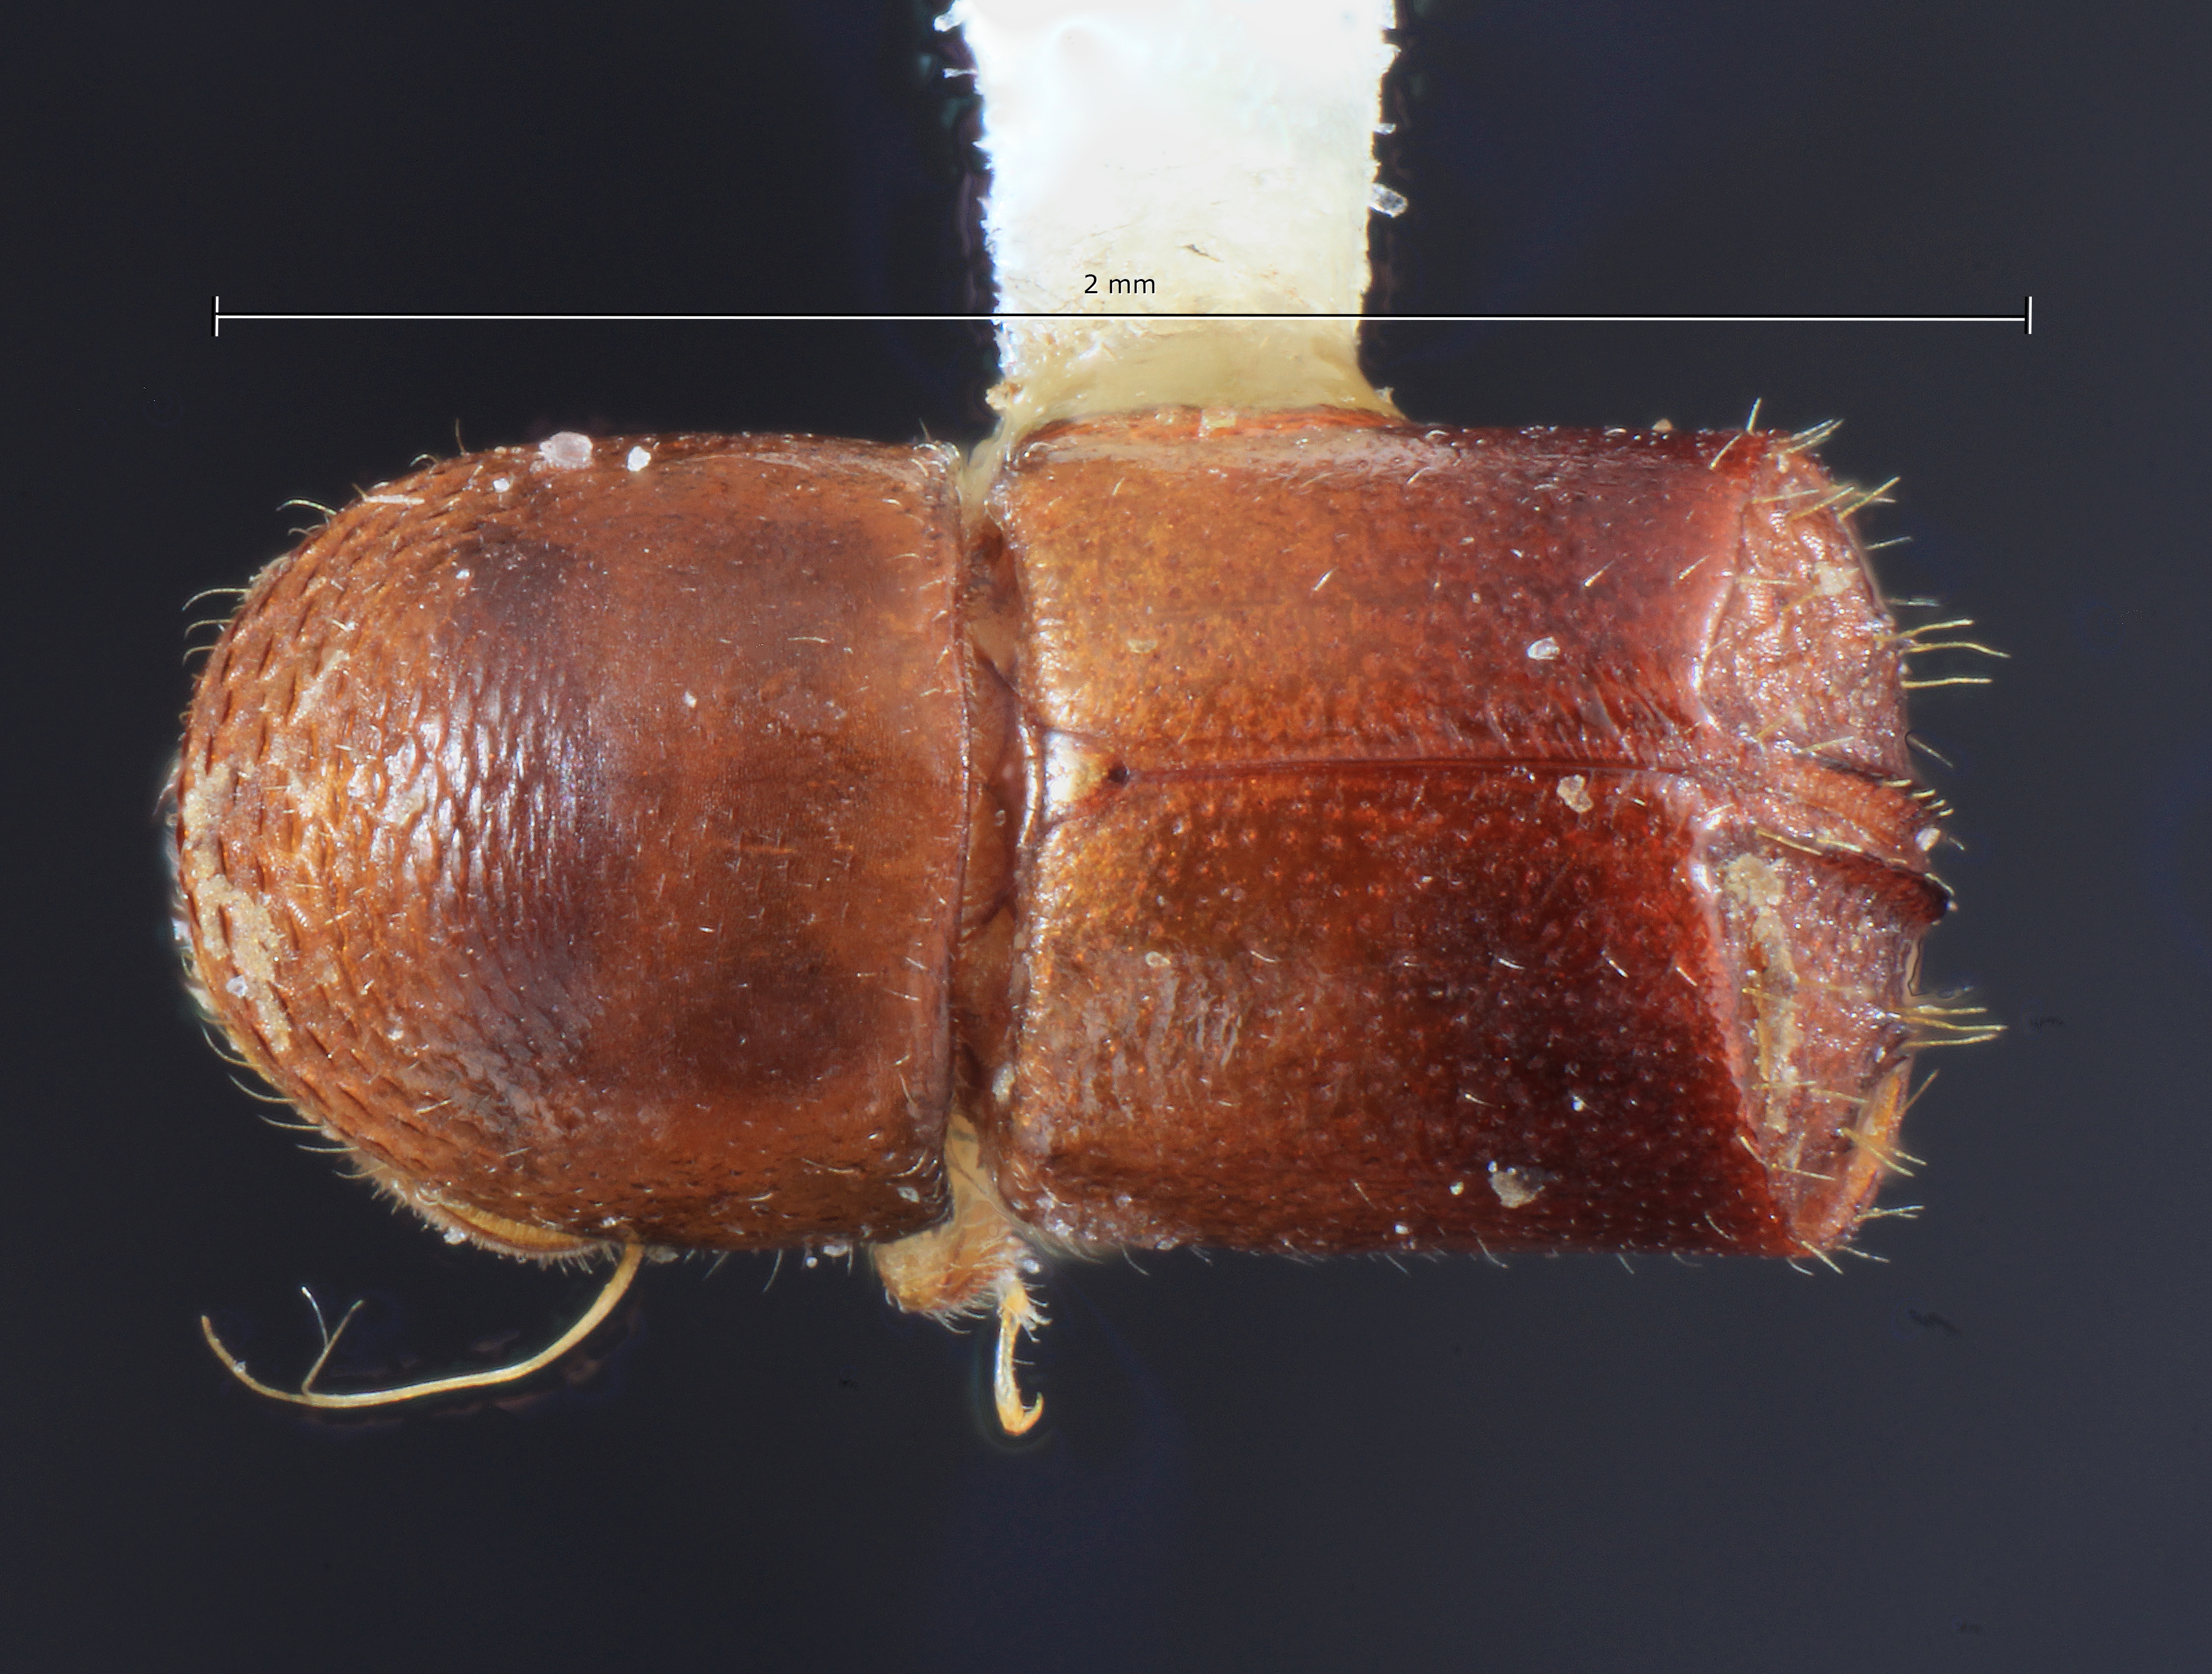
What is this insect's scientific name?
Corthylus compressicornis
